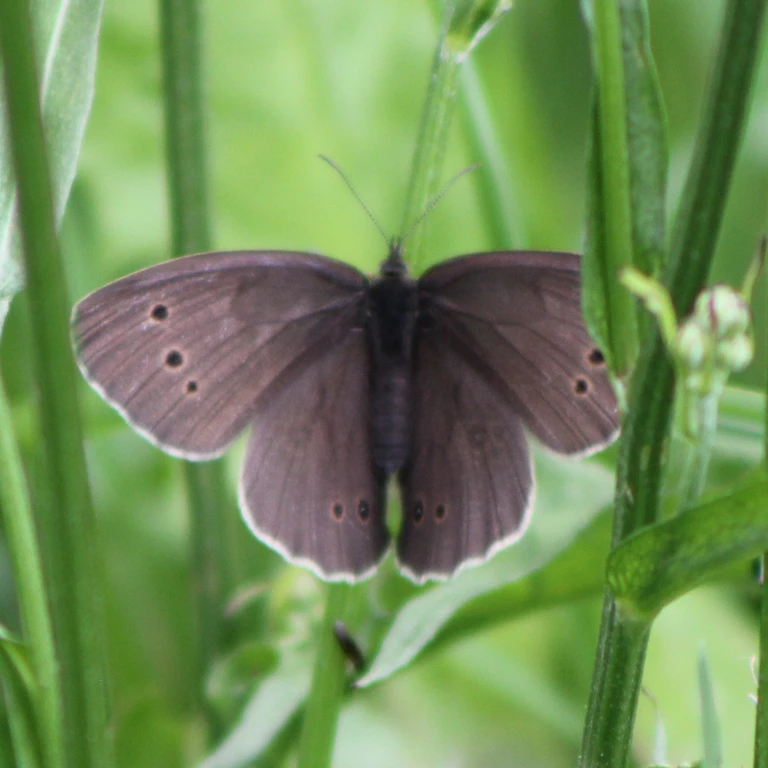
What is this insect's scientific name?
Aphantopus hyperantus
